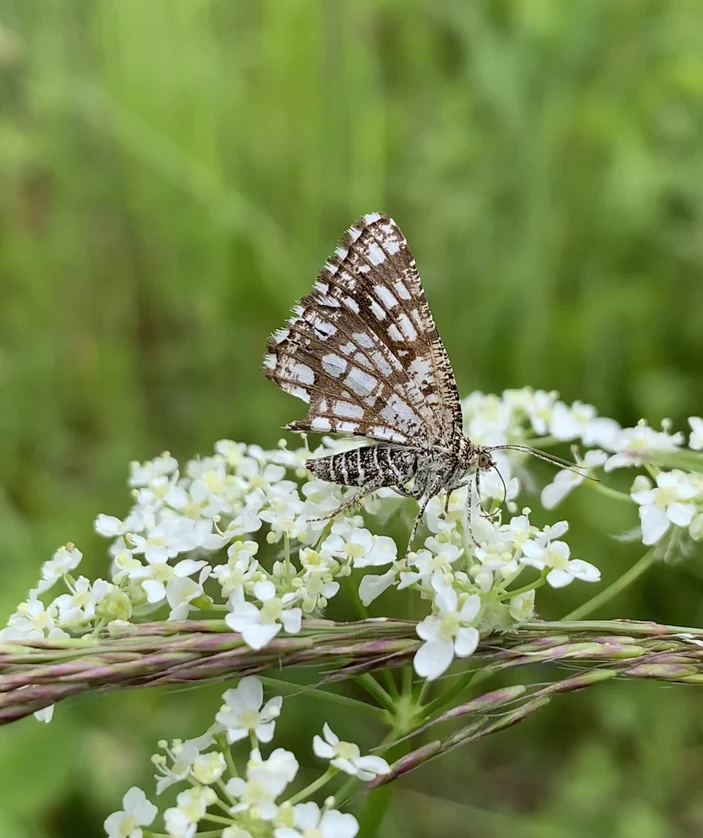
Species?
Chiasmia clathrata
